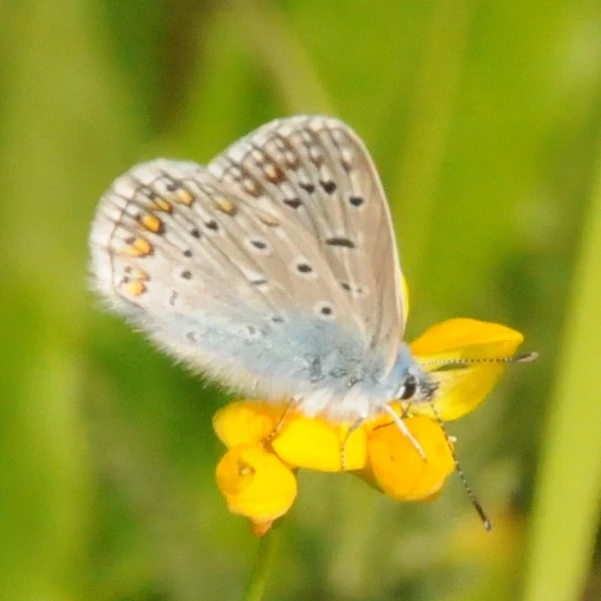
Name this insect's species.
Polyommatus icarus
